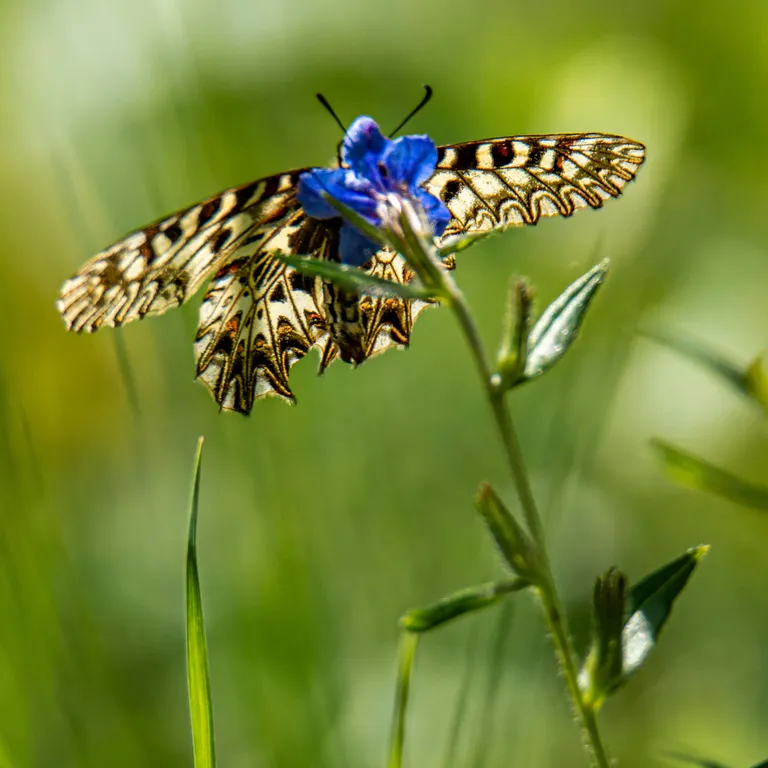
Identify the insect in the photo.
Zerynthia polyxena
